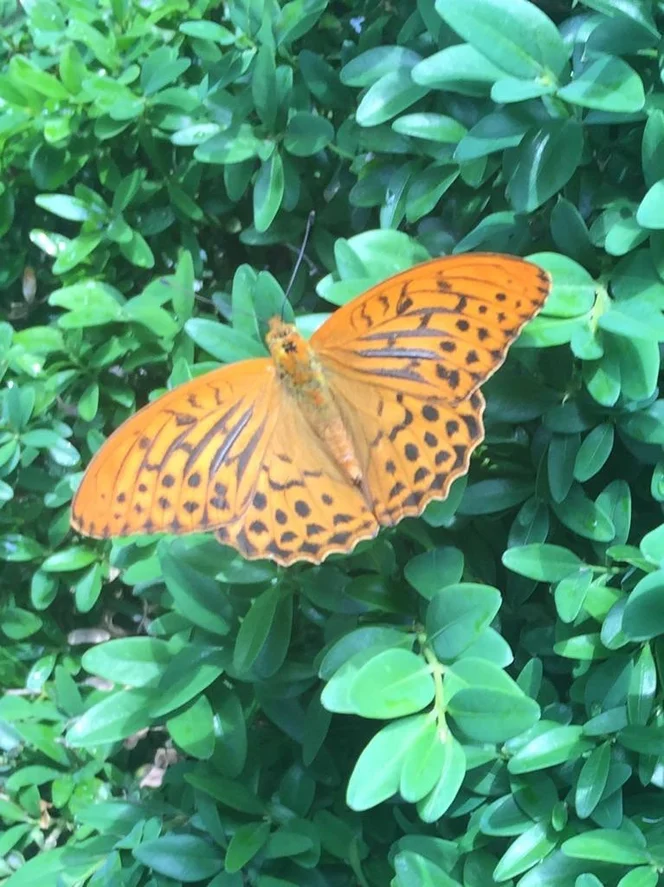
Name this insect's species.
Argynnis paphia
